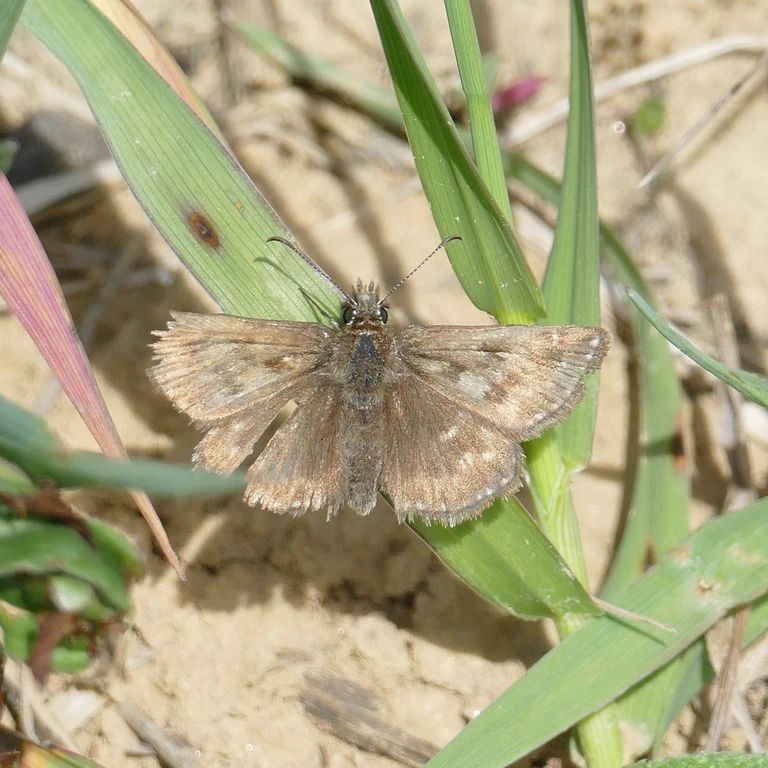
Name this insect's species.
Erynnis tages
